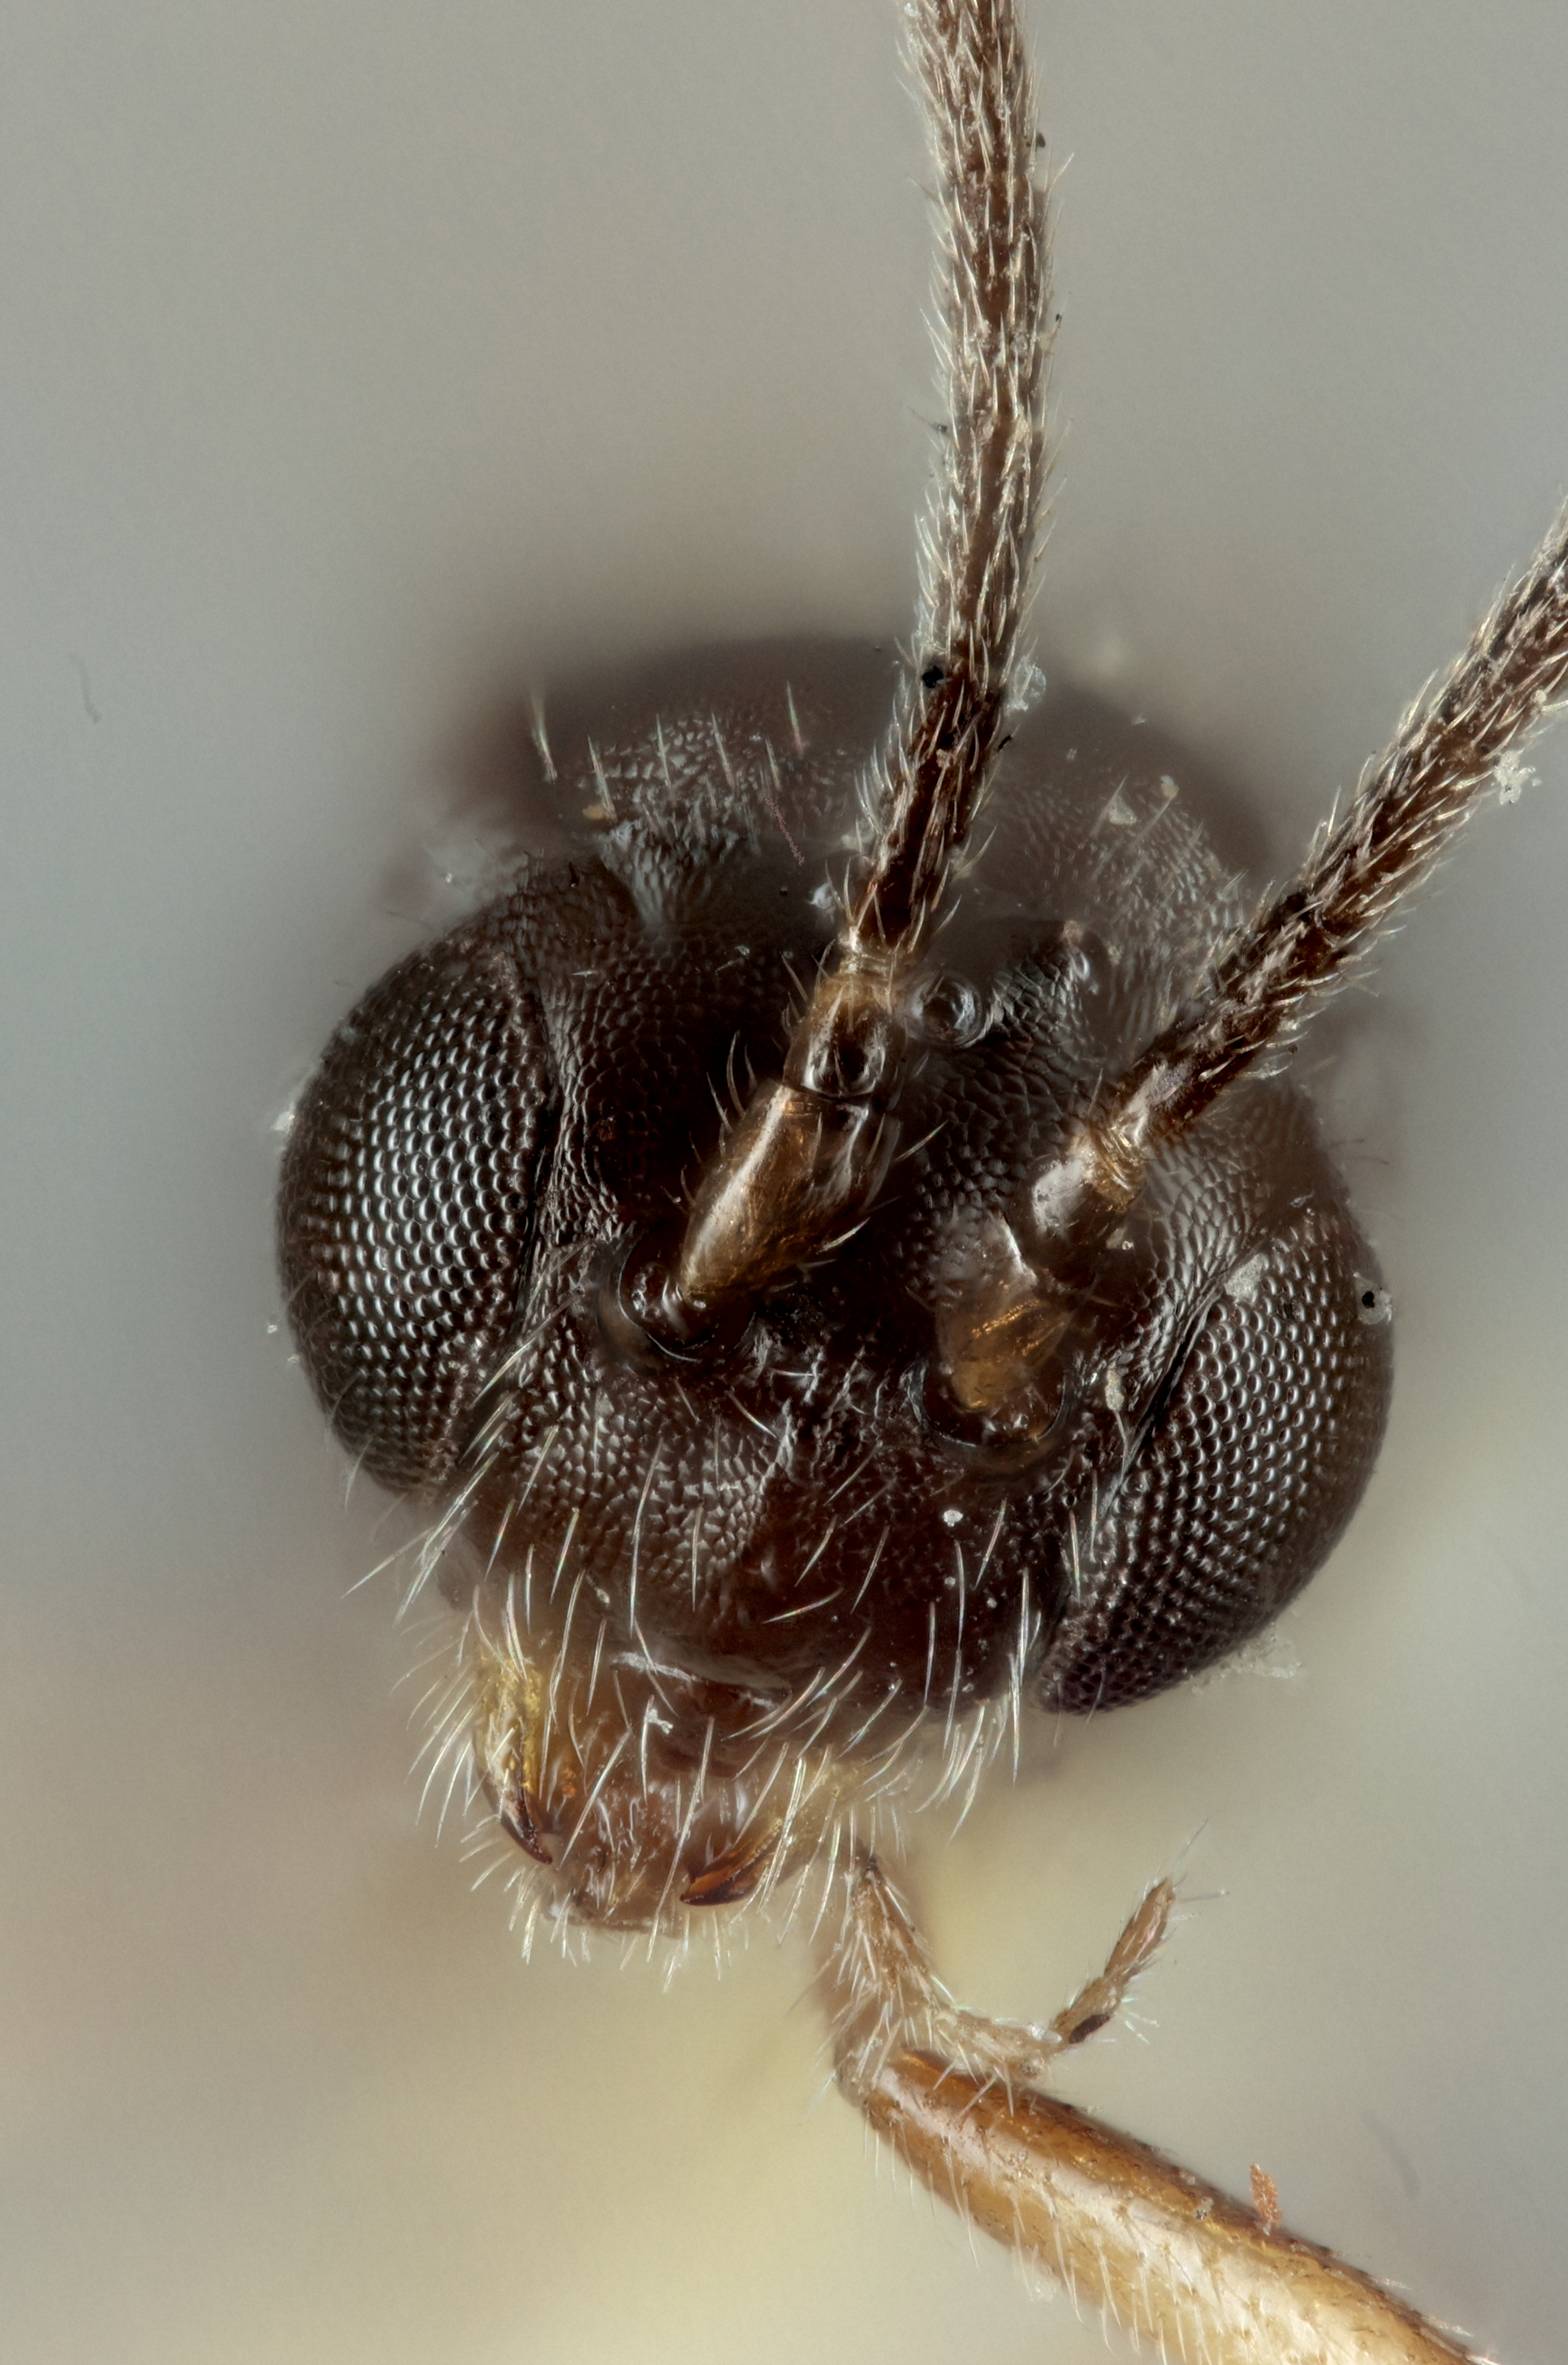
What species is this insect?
Opius confundens
